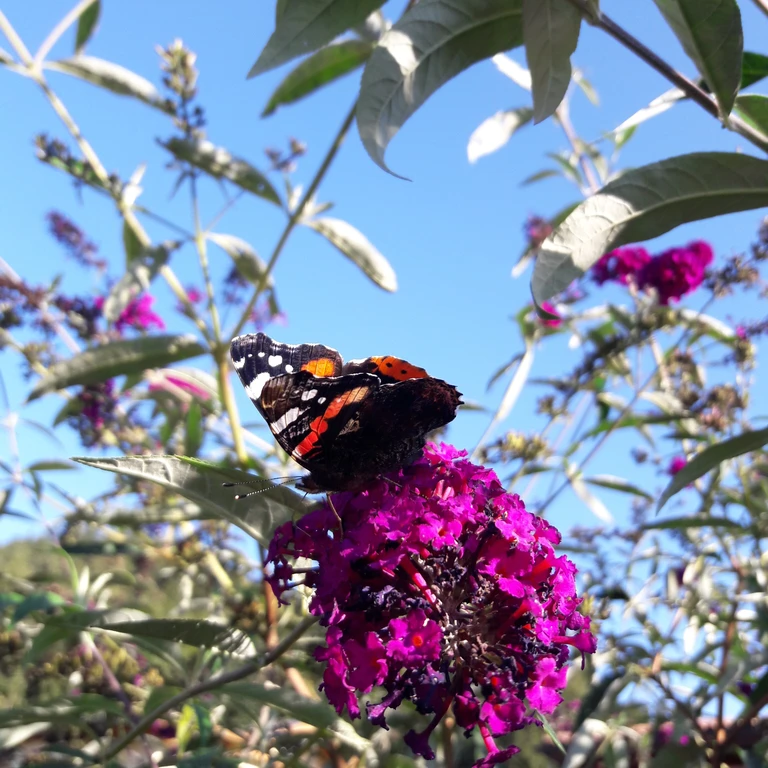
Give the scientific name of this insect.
Vanessa atalanta
